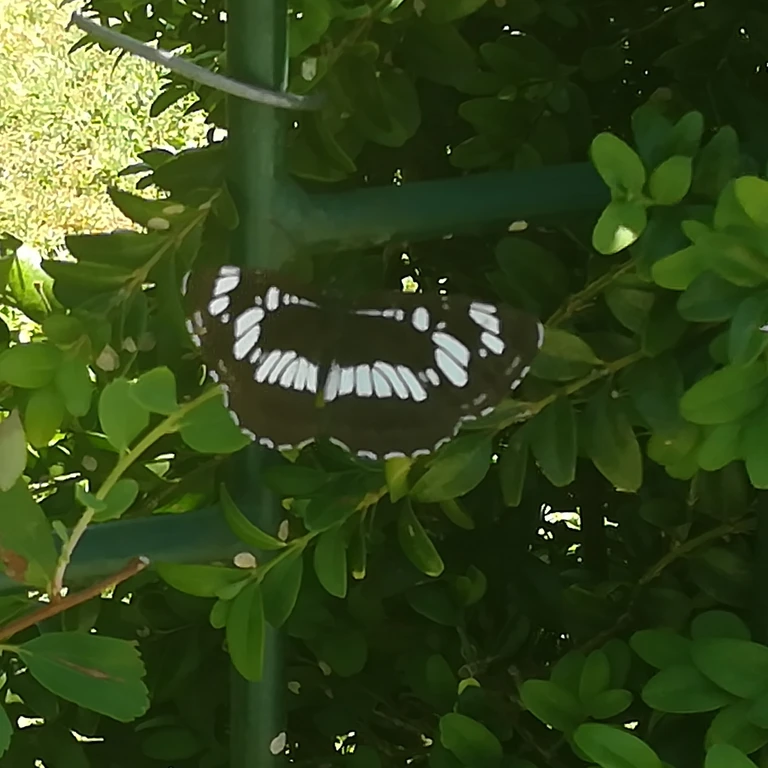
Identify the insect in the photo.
Neptis rivularis
